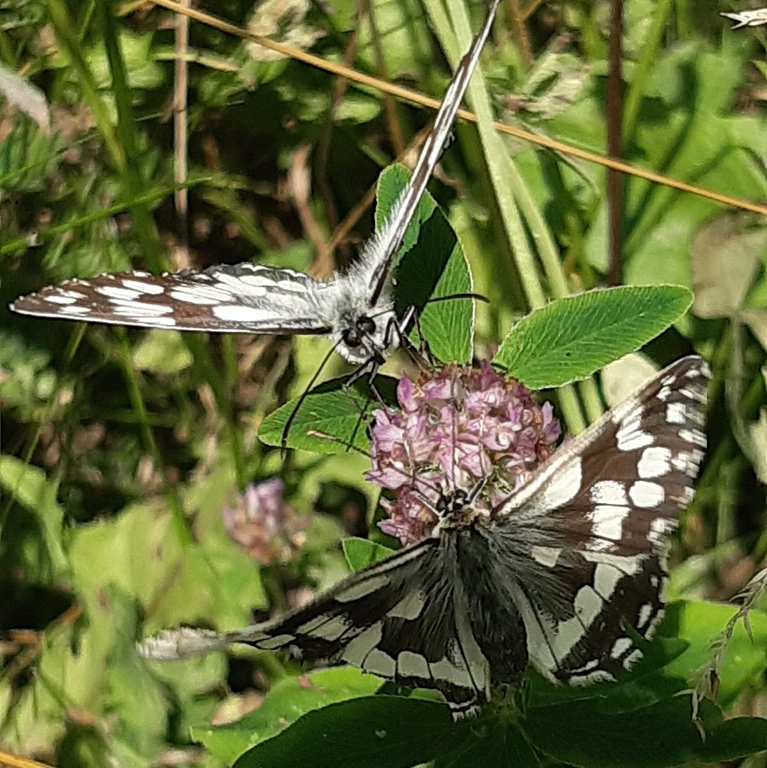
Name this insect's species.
Melanargia galathea
